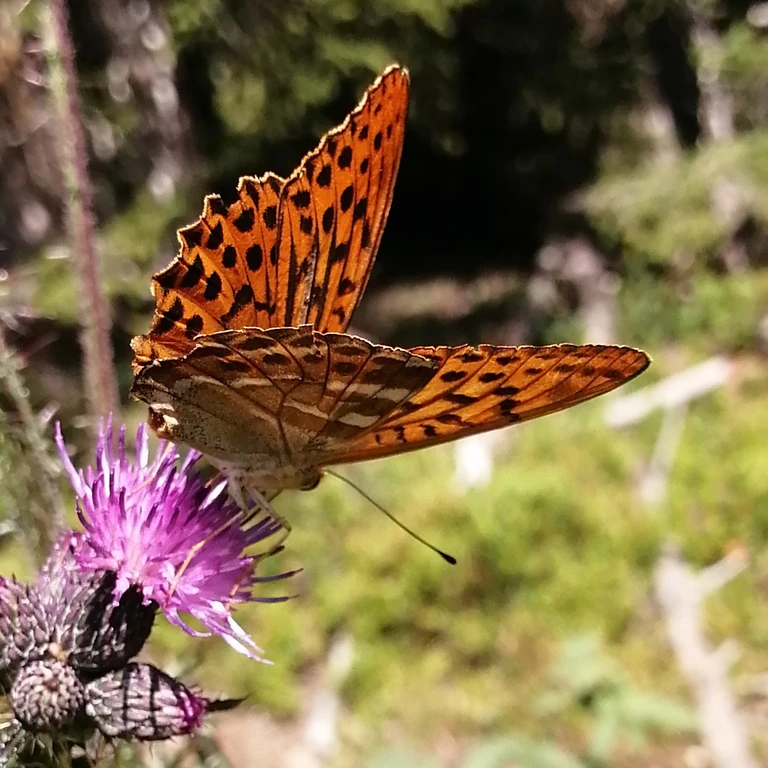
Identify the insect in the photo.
Argynnis paphia
